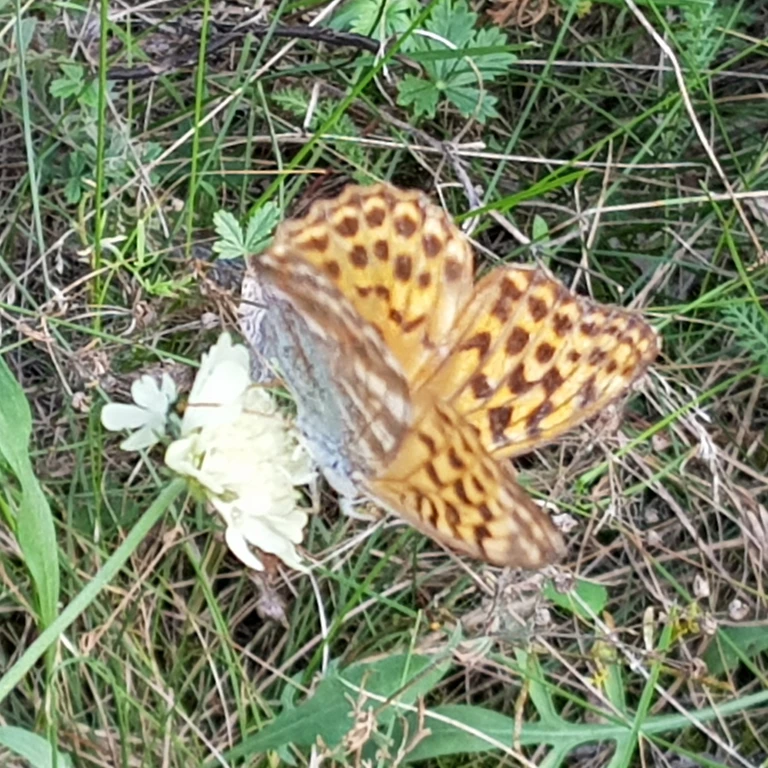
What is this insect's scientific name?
Argynnis paphia
